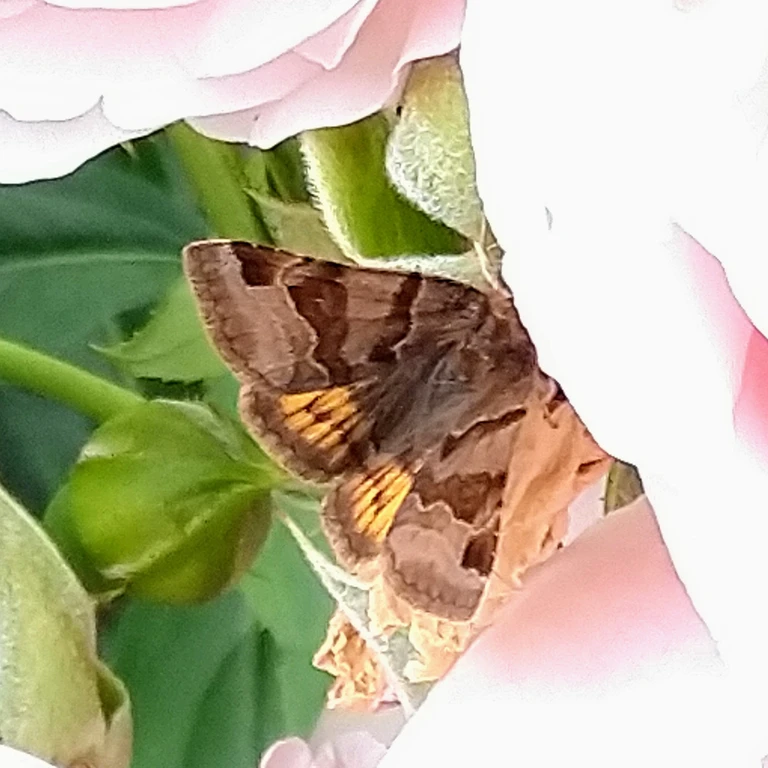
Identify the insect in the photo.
Euclidia glyphica
